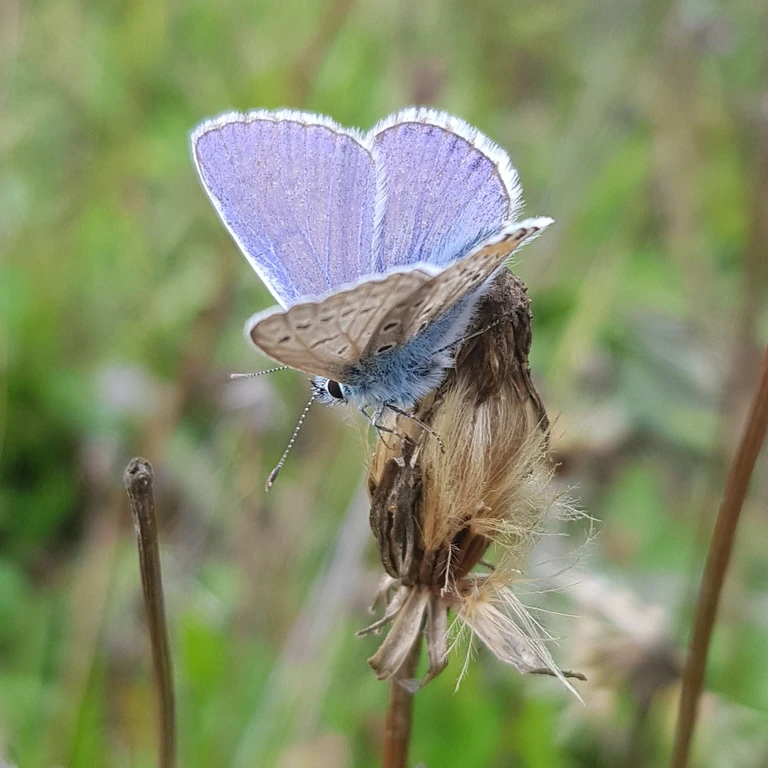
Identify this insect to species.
Polyommatus icarus
